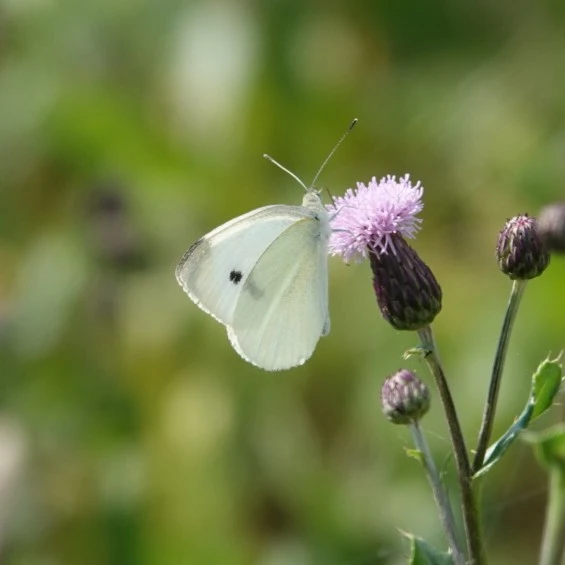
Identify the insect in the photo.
Pieris rapae
